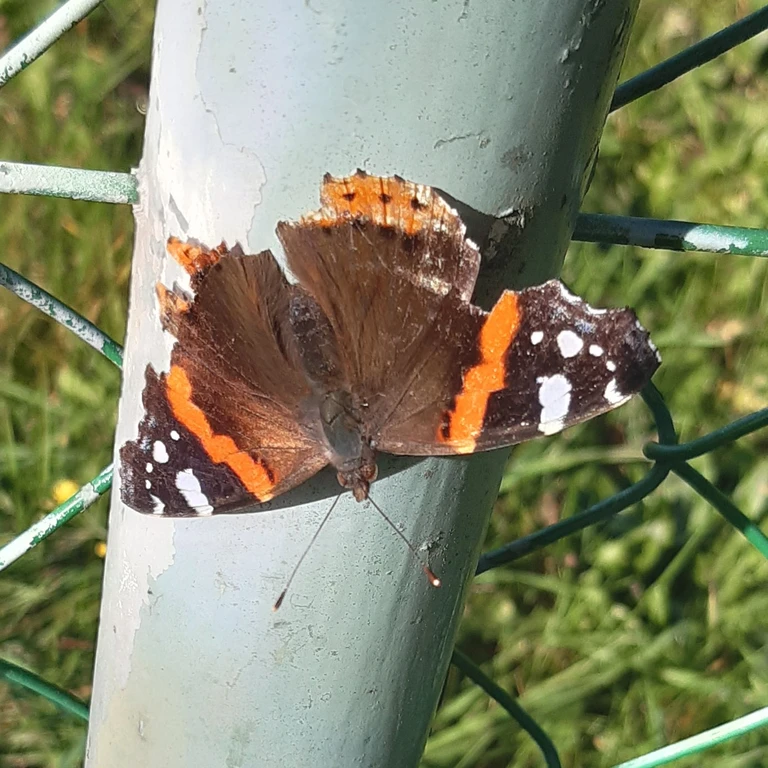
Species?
Vanessa atalanta
